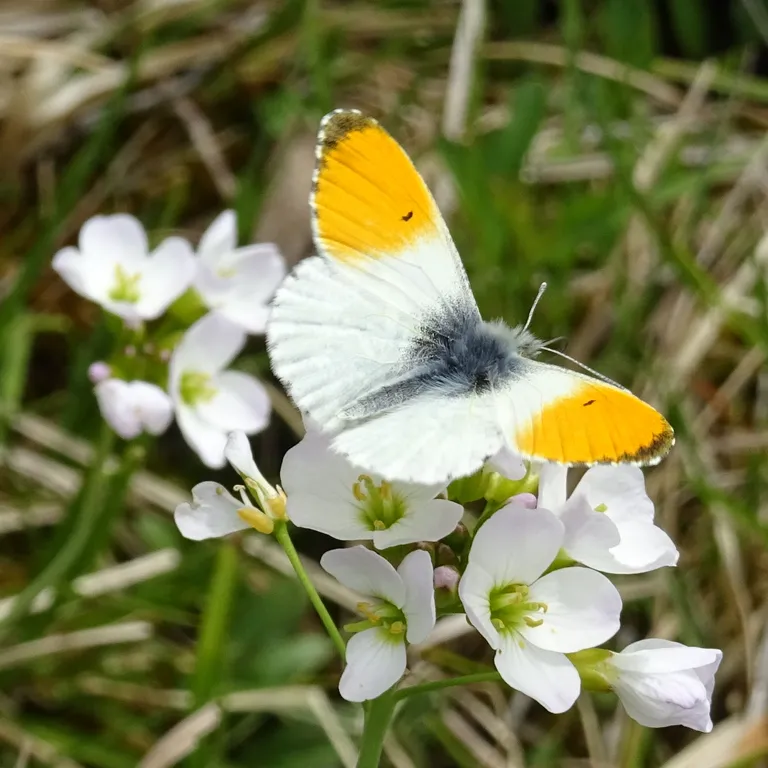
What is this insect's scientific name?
Anthocharis cardamines
